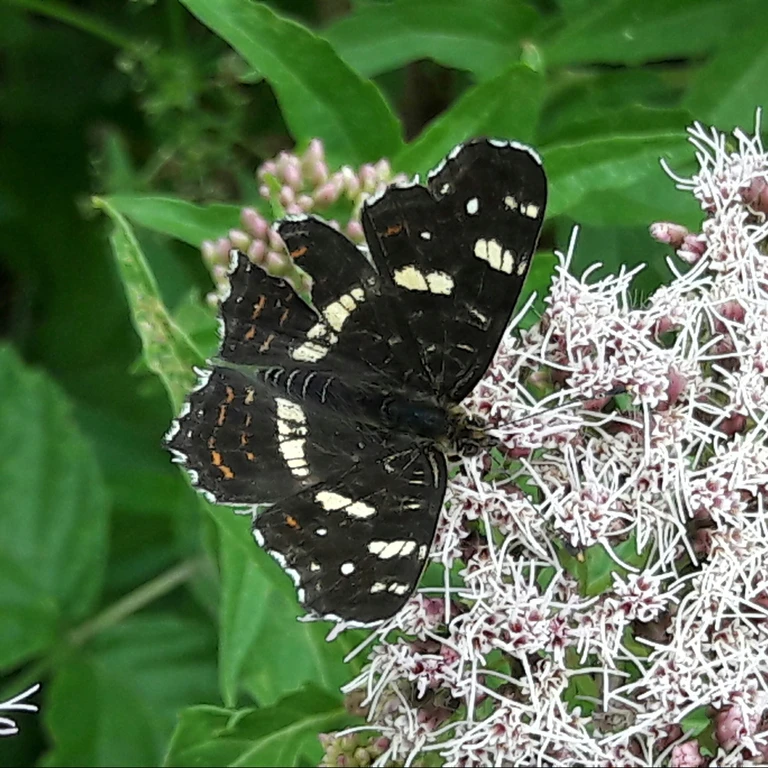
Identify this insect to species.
Araschnia levana
